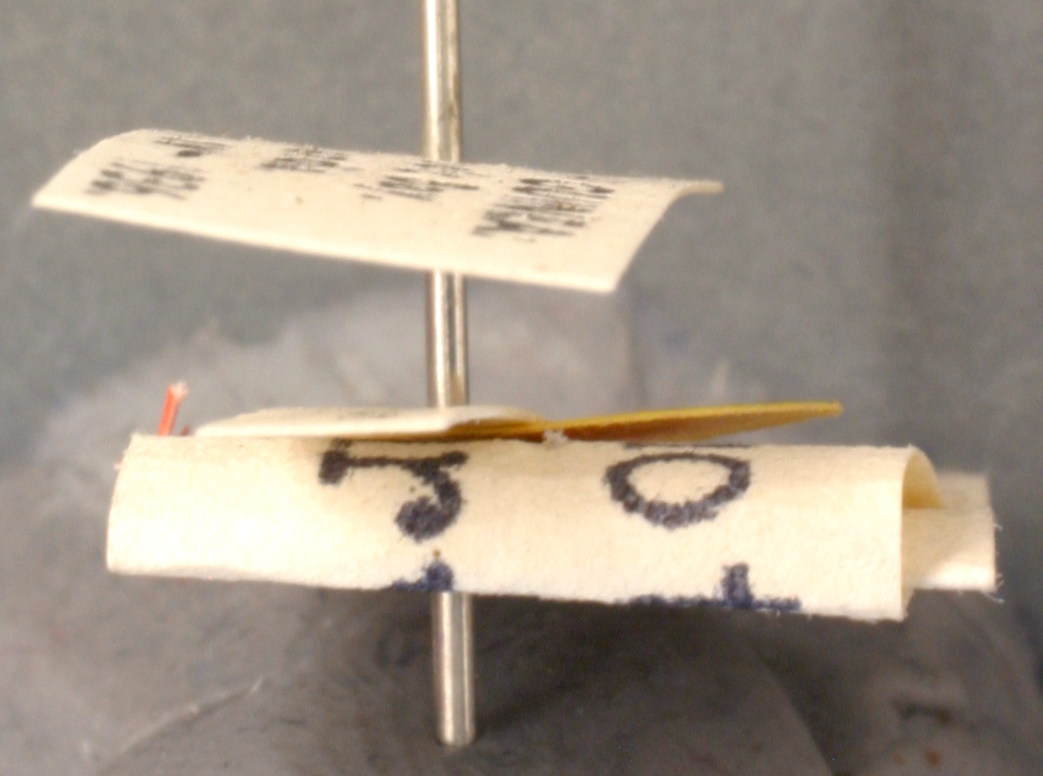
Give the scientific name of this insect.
Polyrhachis durvillei
